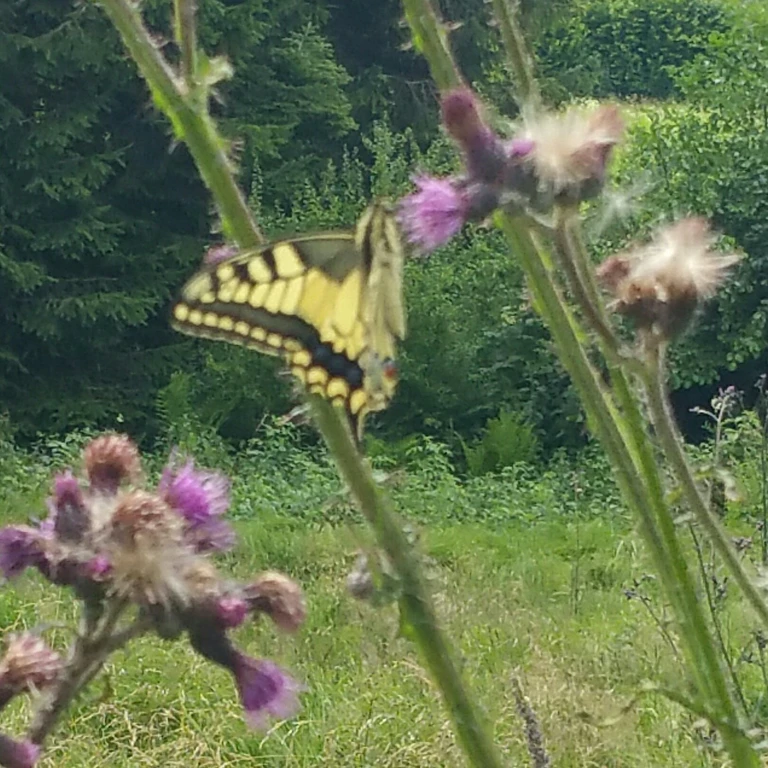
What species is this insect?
Papilio machaon
